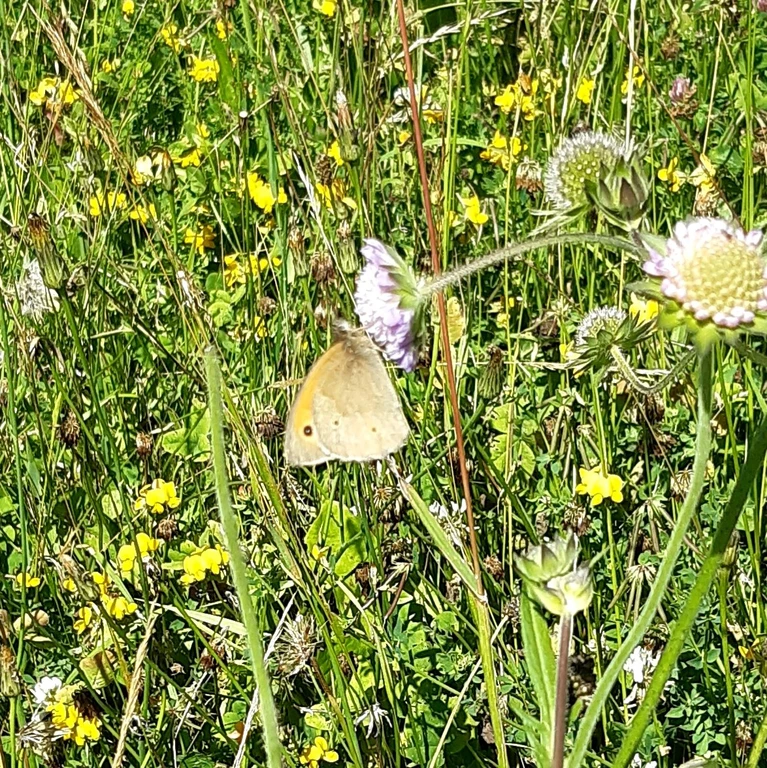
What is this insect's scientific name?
Maniola jurtina
